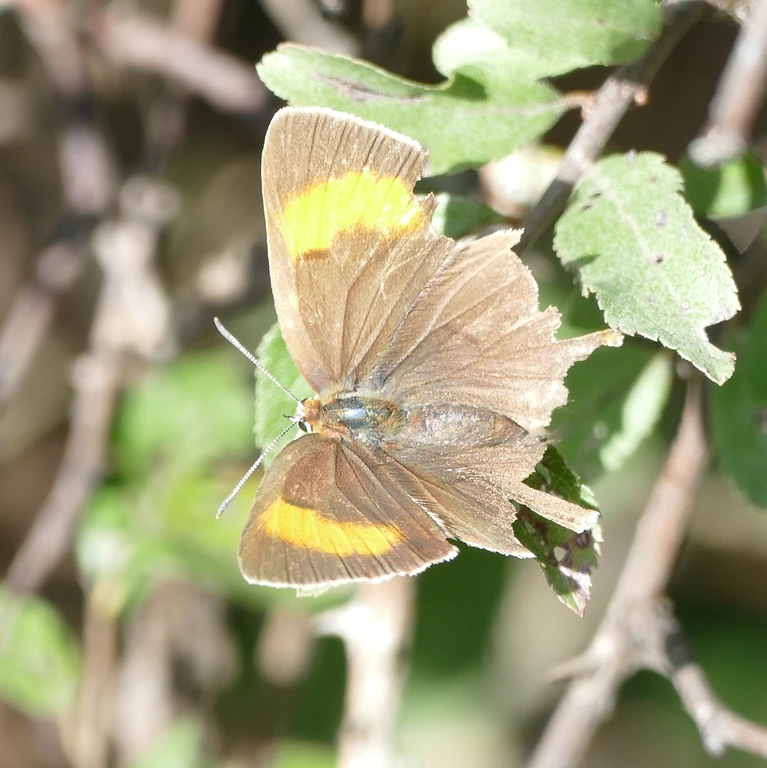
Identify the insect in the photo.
Thecla betulae
